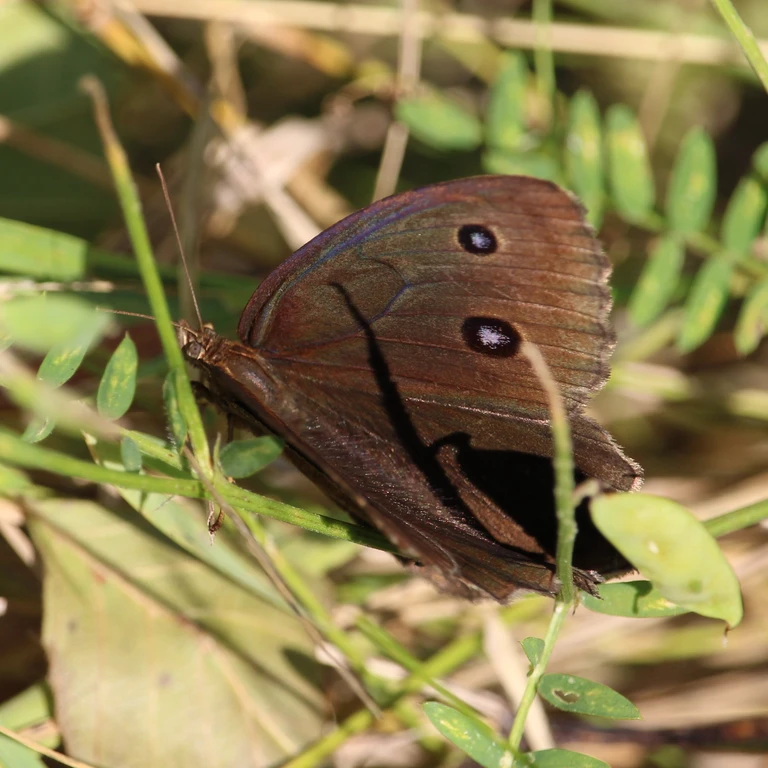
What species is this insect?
Minois dryas
